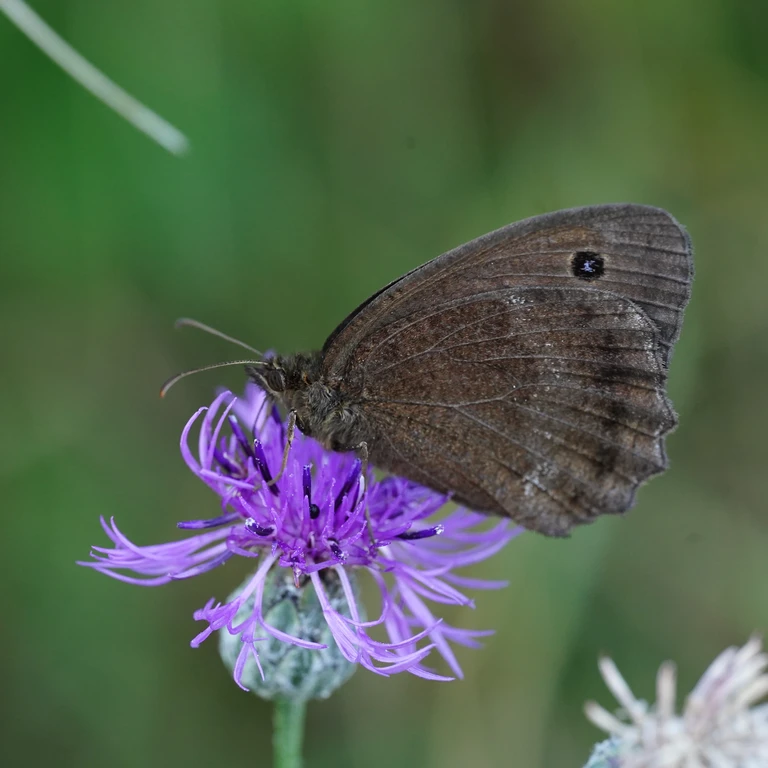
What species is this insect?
Minois dryas
